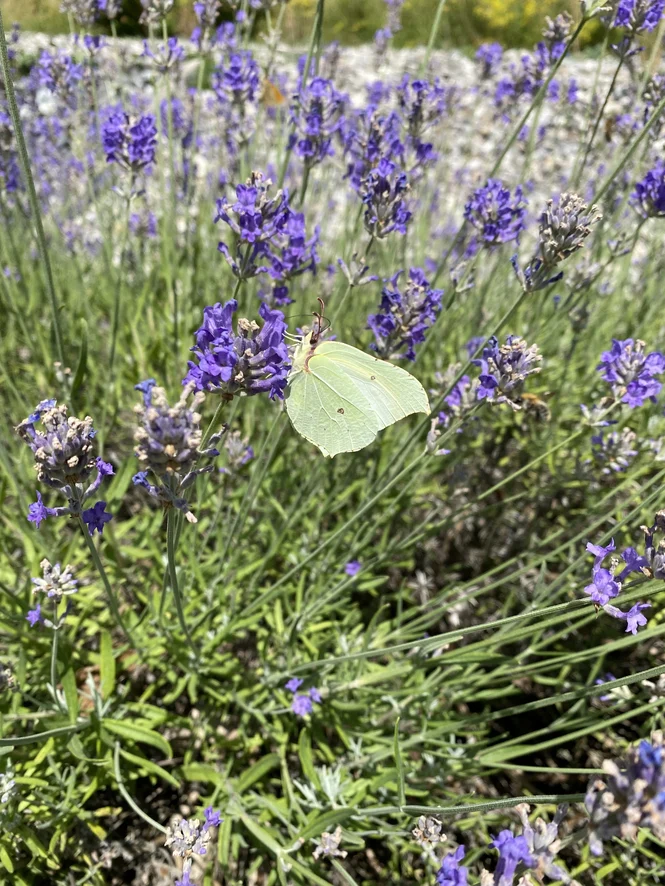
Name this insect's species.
Gonepteryx rhamni
